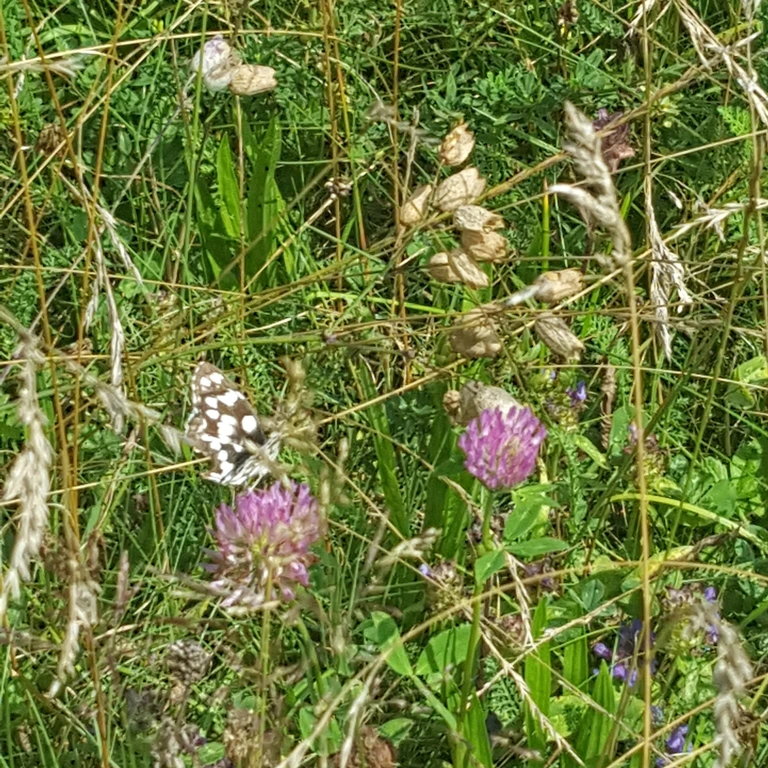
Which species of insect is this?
Melanargia galathea
